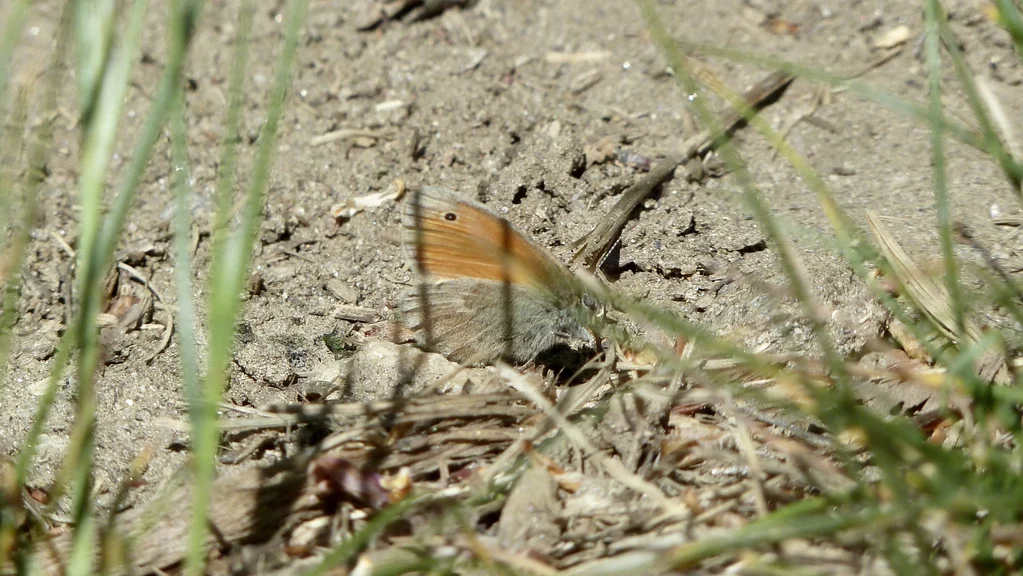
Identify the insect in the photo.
Coenonympha pamphilus
